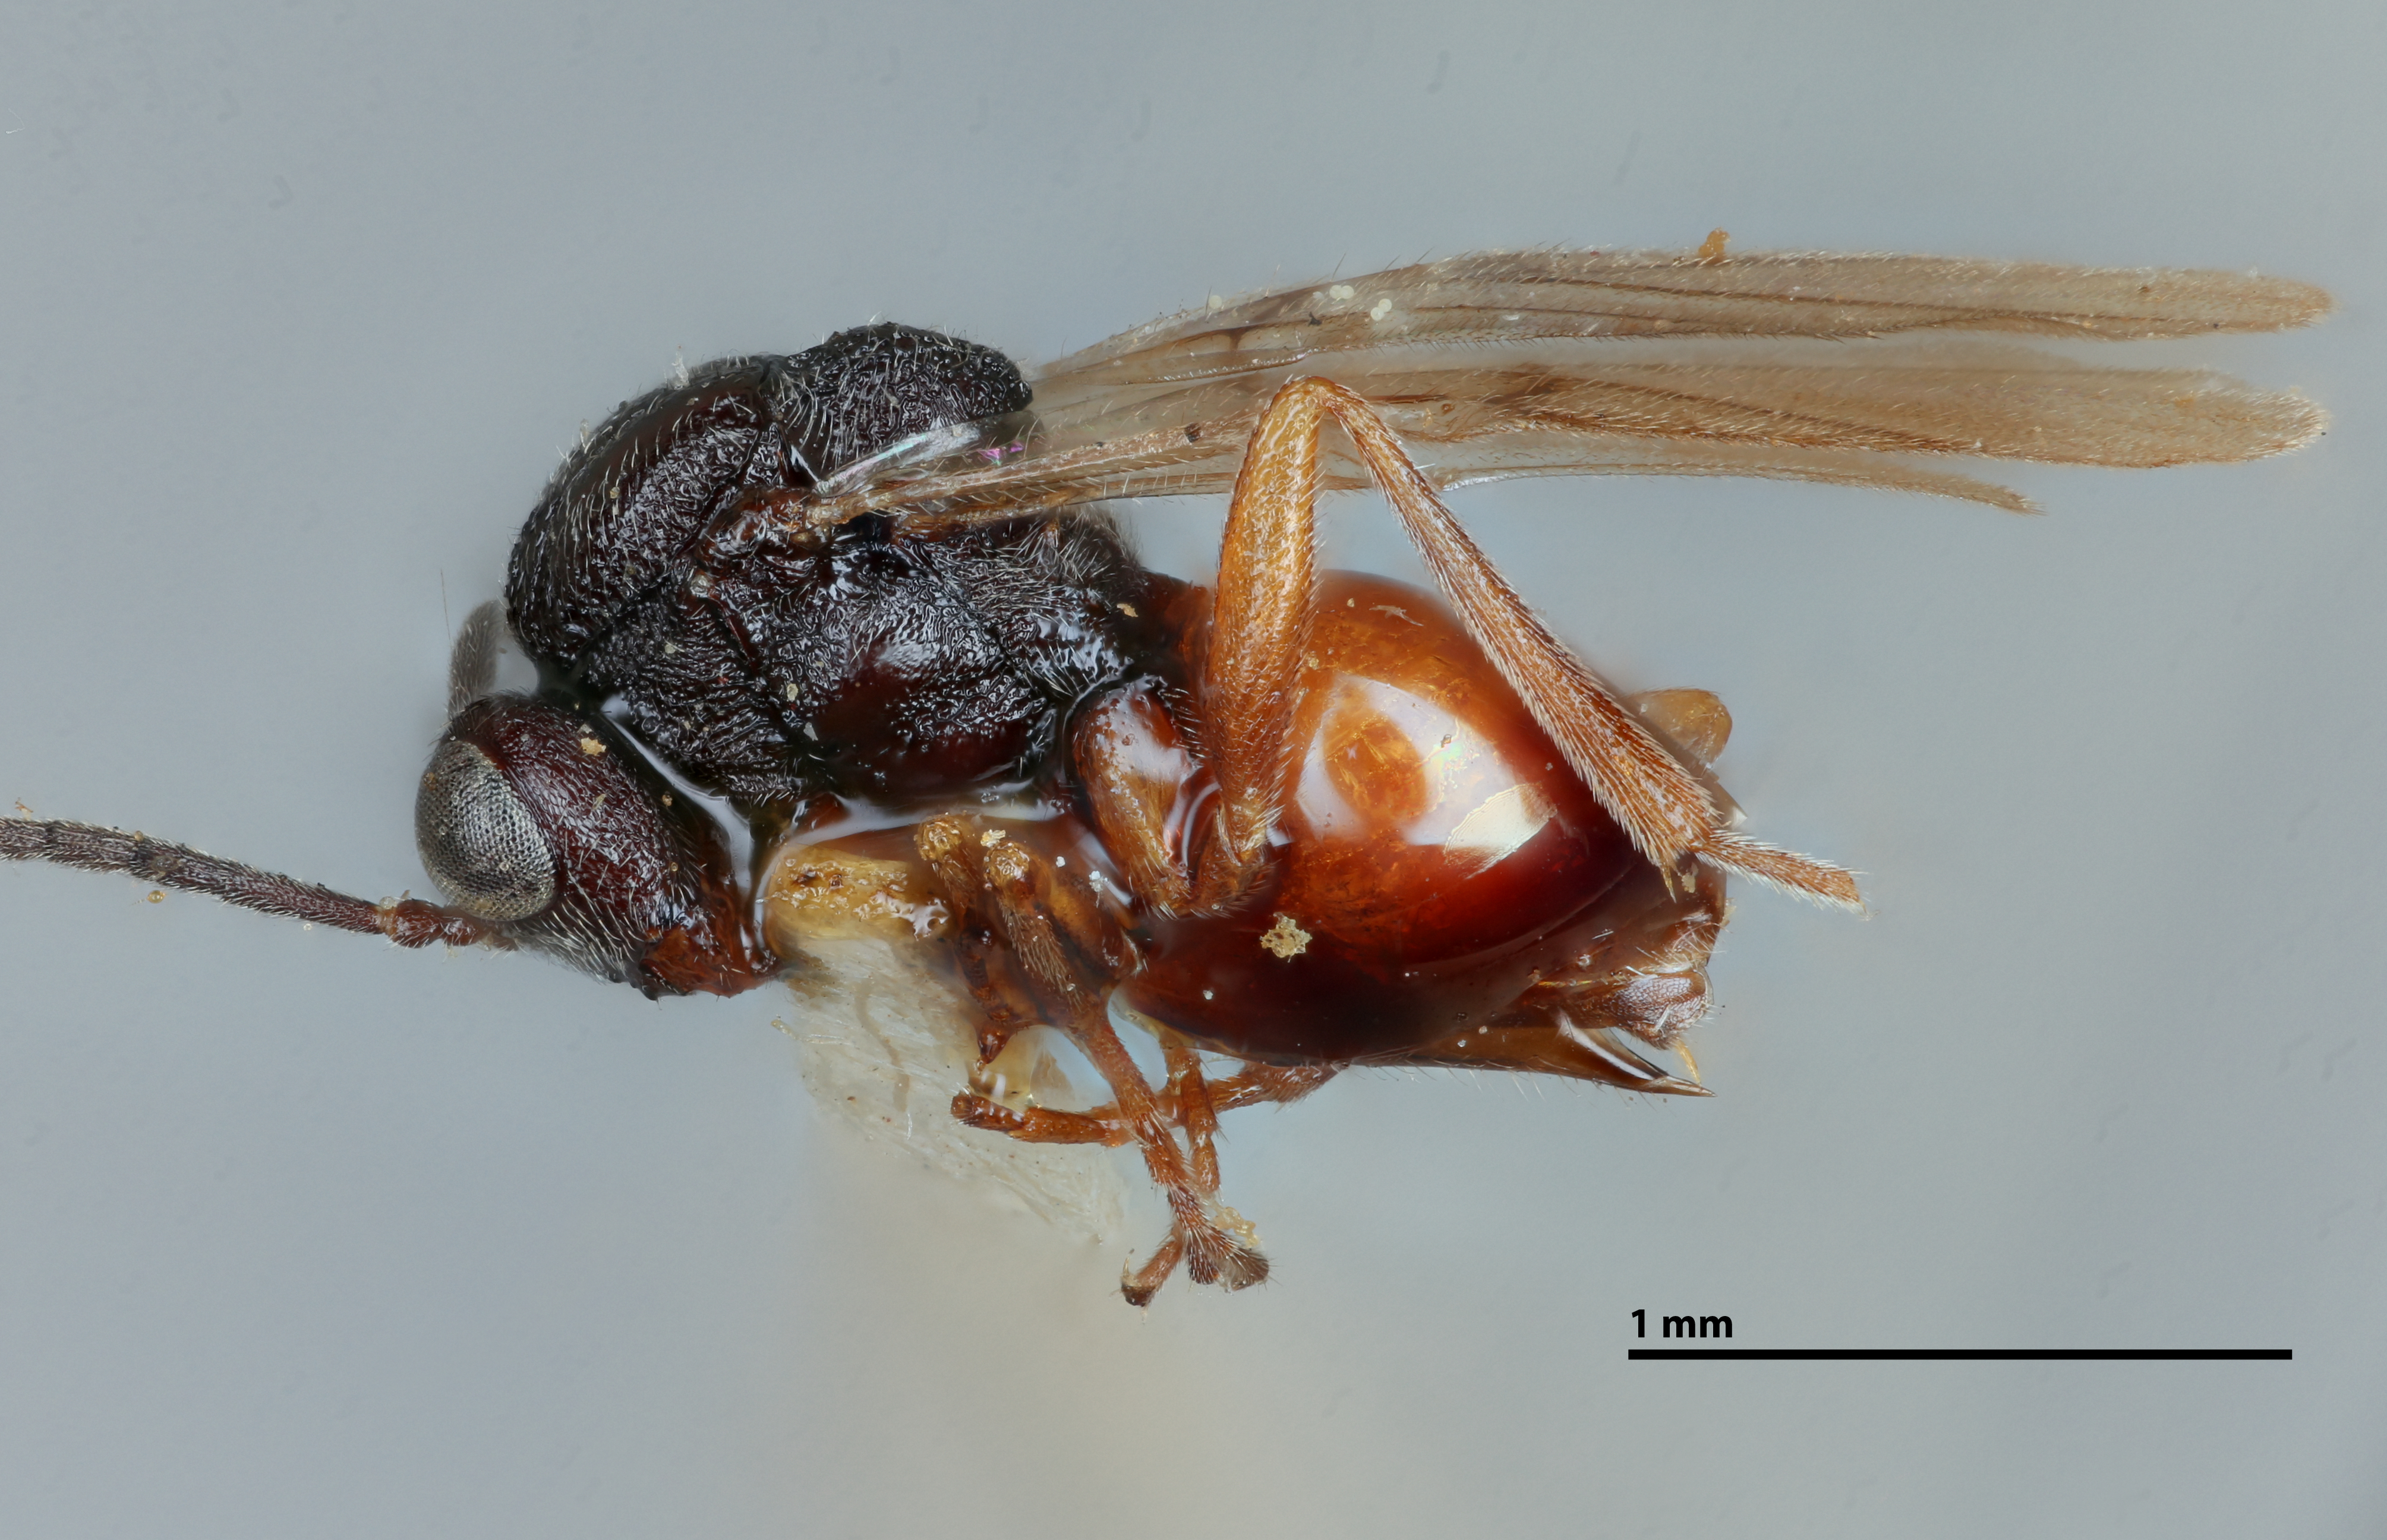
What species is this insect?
Rhodites rosaefolii
